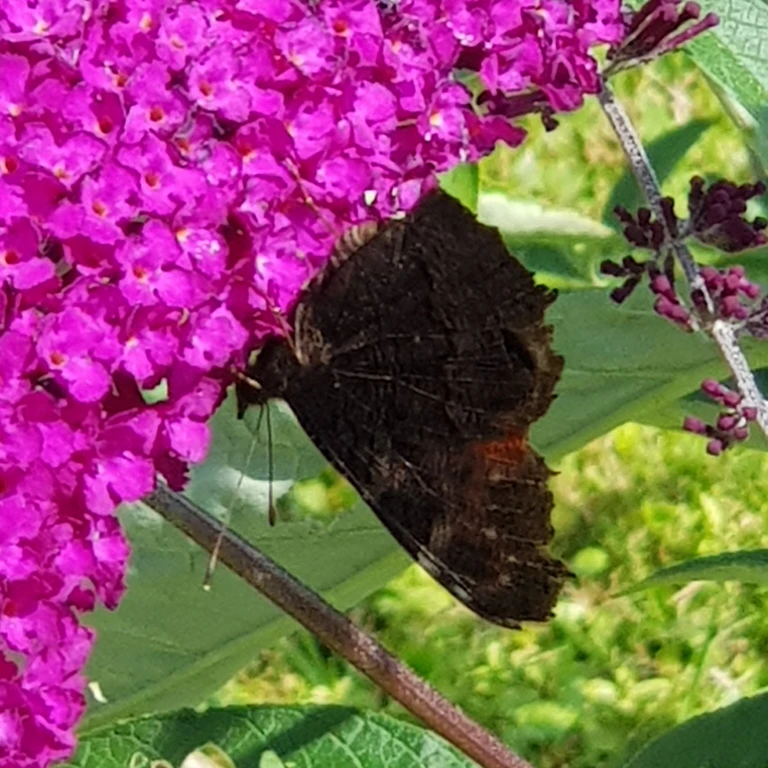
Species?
Aglais io
